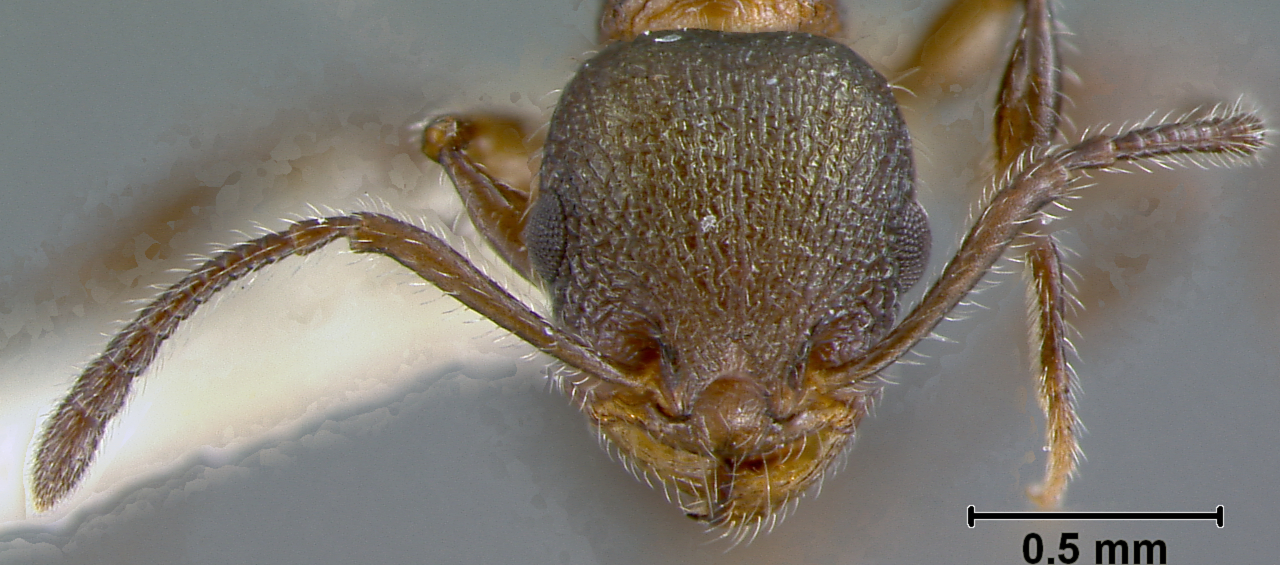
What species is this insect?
Macromischa chloana
